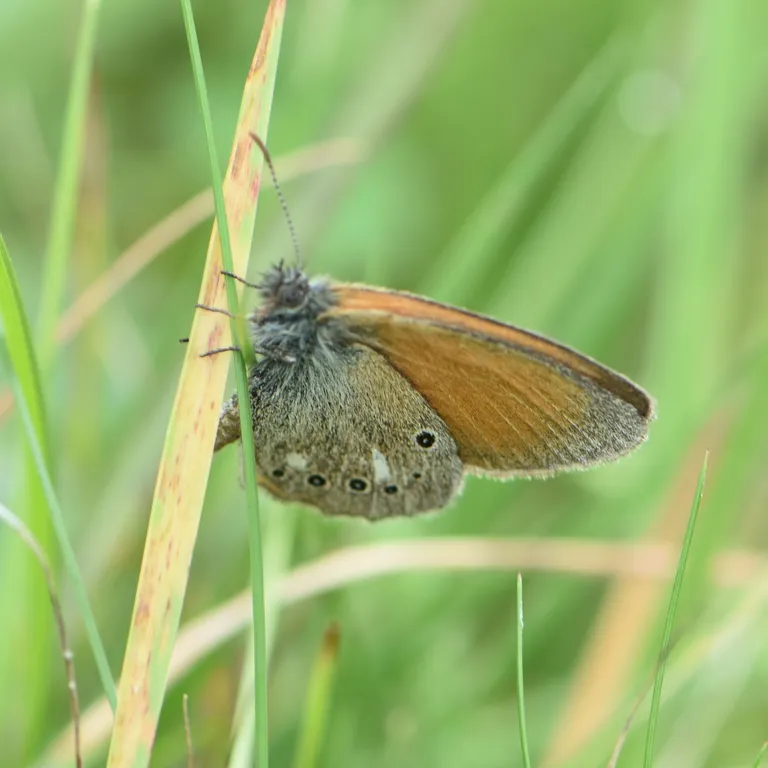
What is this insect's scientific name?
Coenonympha glycerion (also Coenonympha iphis)
